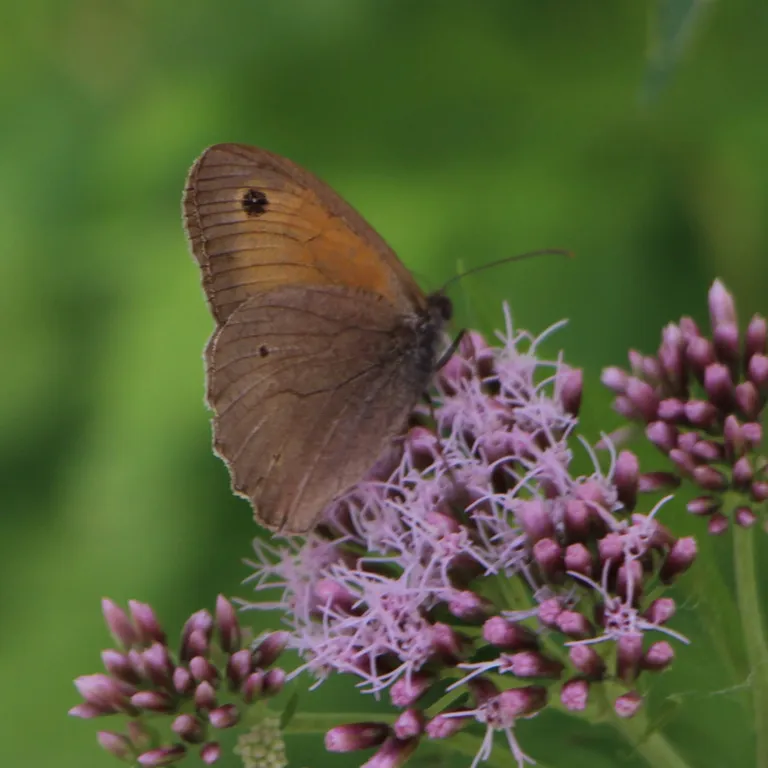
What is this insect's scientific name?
Maniola jurtina
